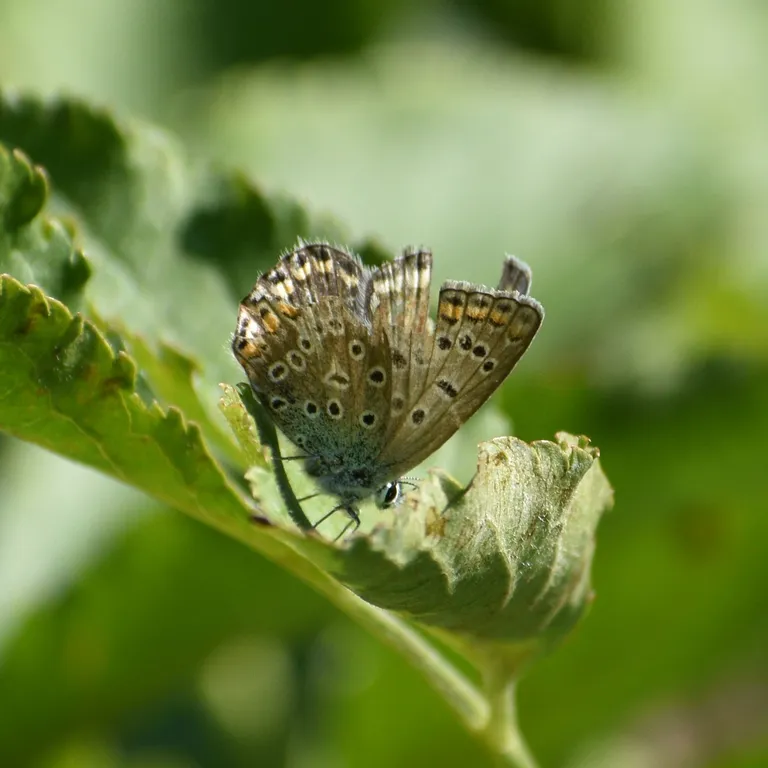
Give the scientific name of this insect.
Polyommatus icarus
